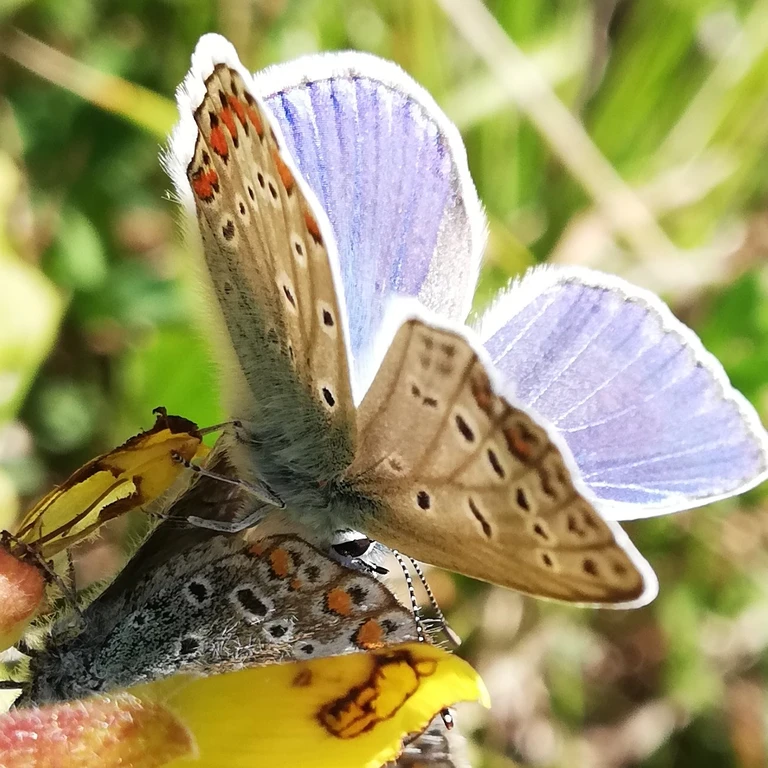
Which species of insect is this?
Polyommatus icarus
